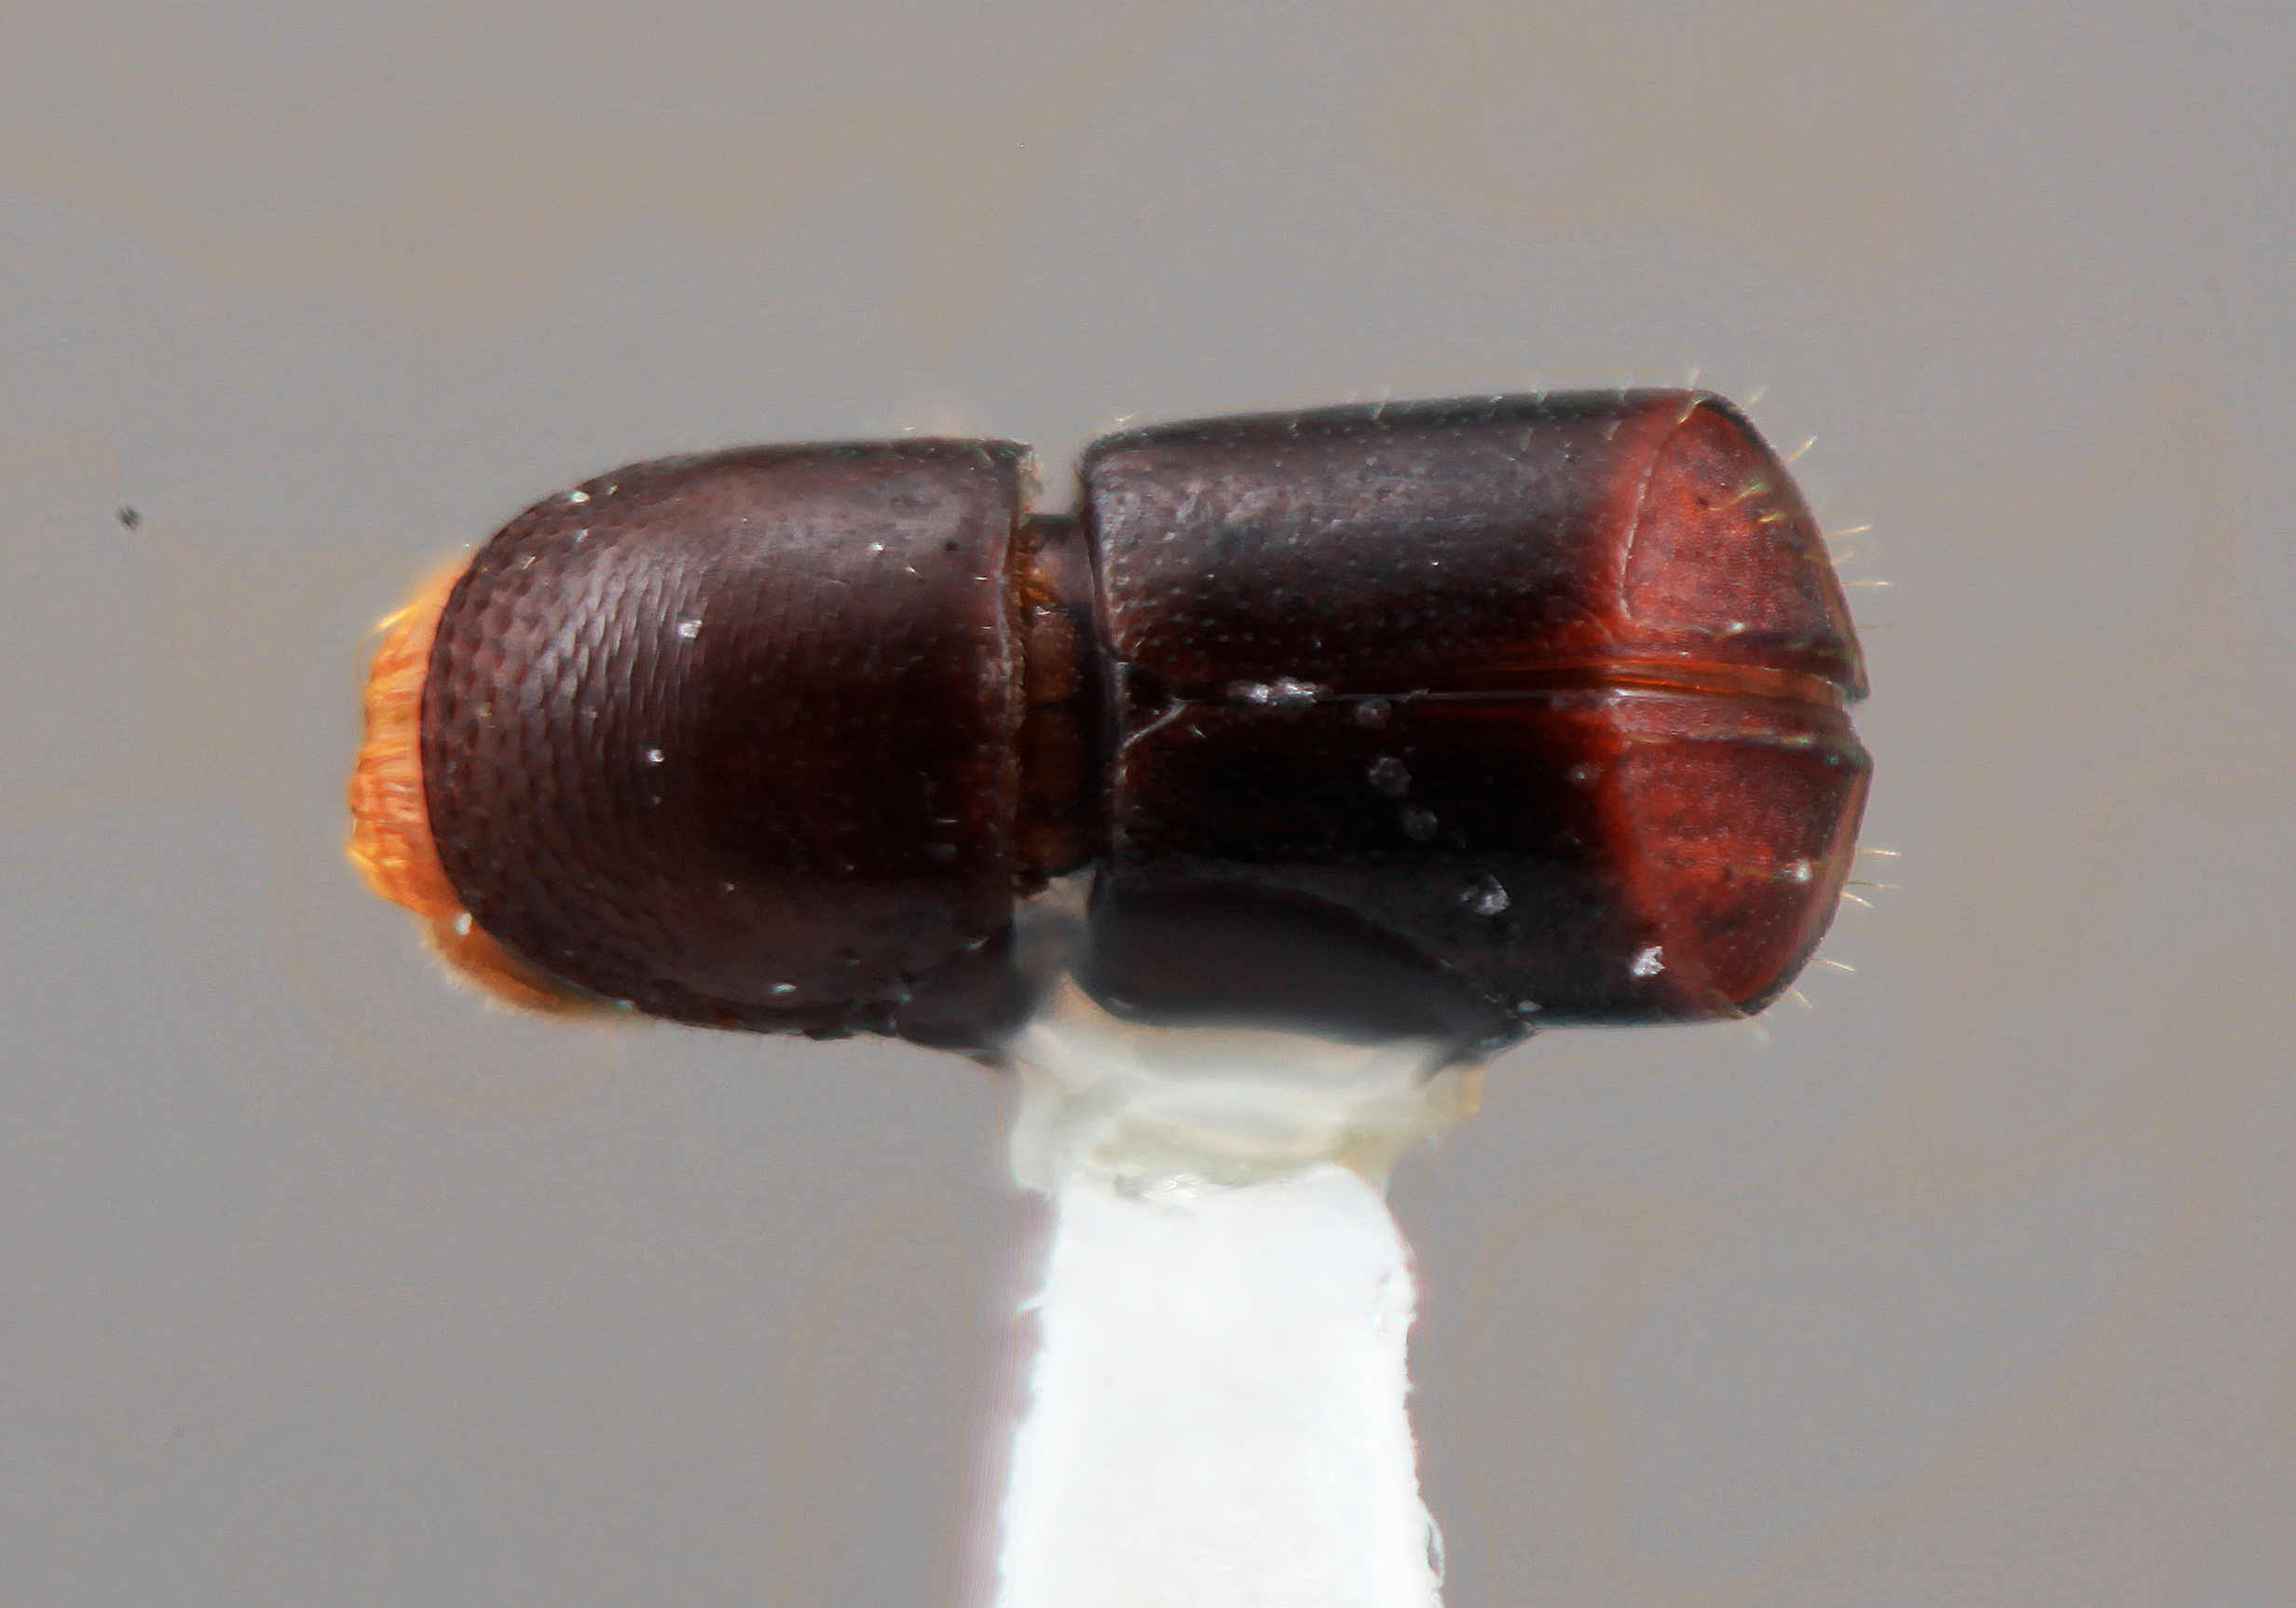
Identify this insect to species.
Corthylus insignis
